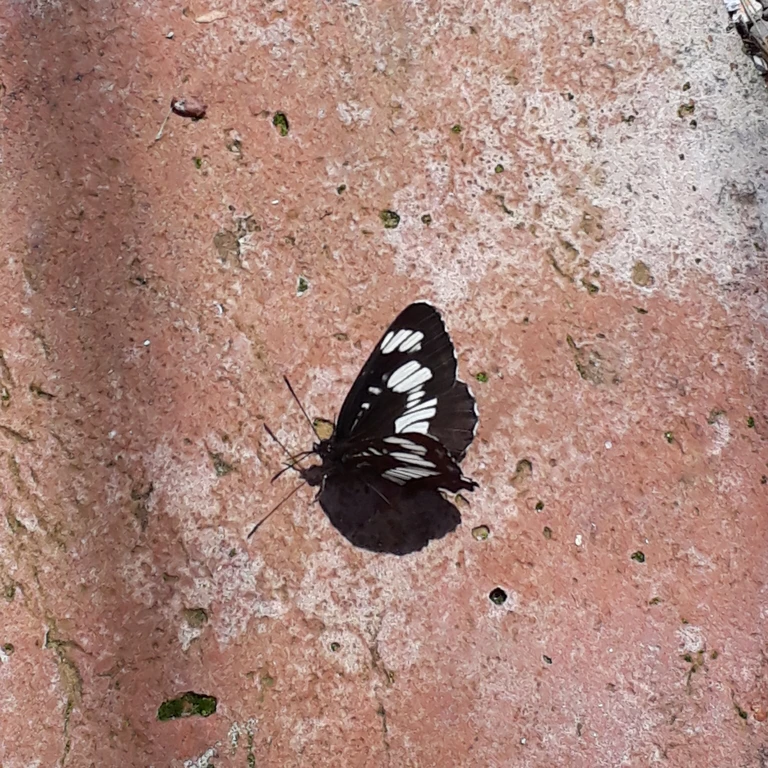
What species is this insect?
Neptis rivularis
